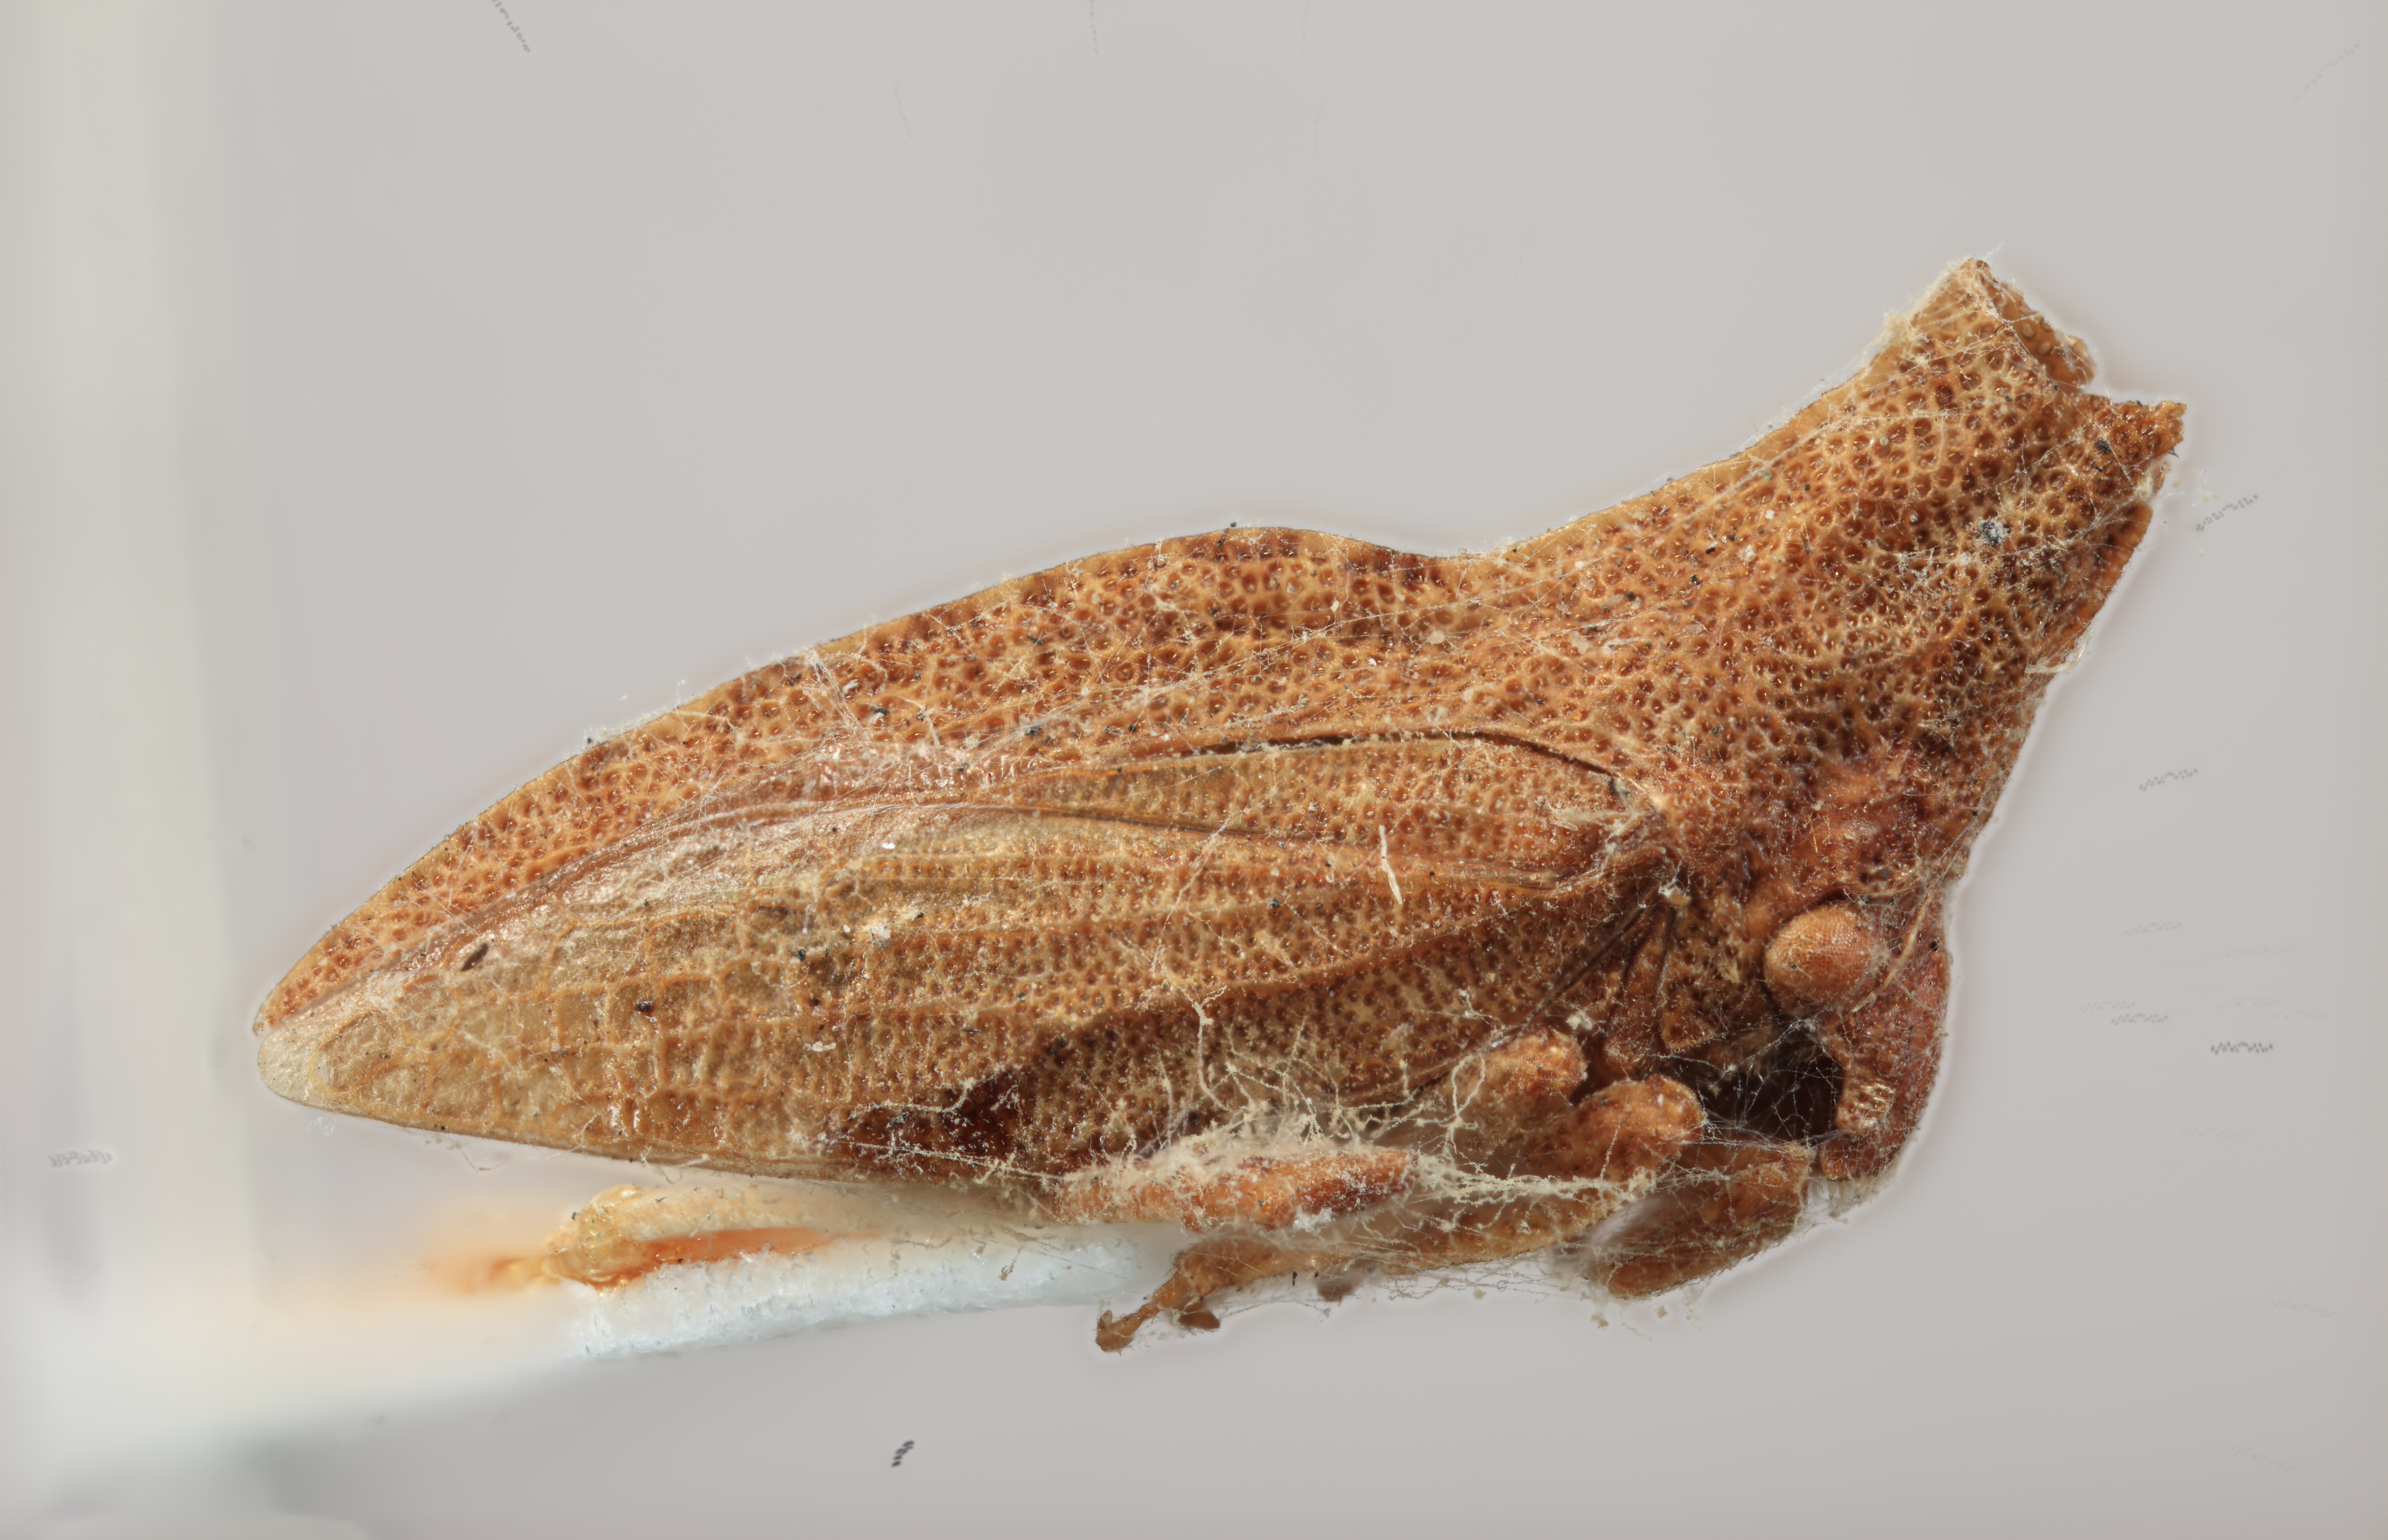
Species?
Aechmorpha californensis
